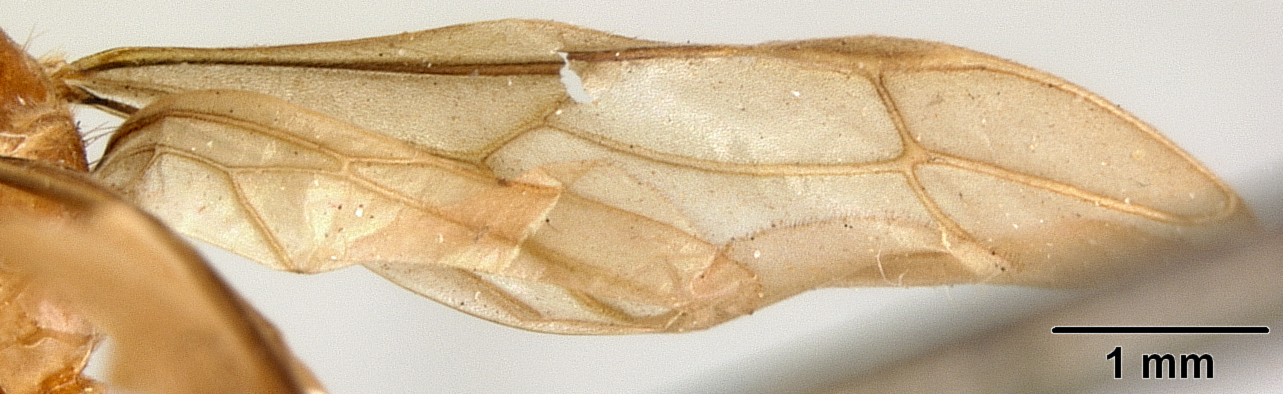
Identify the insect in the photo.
Pseudolasius mayri
